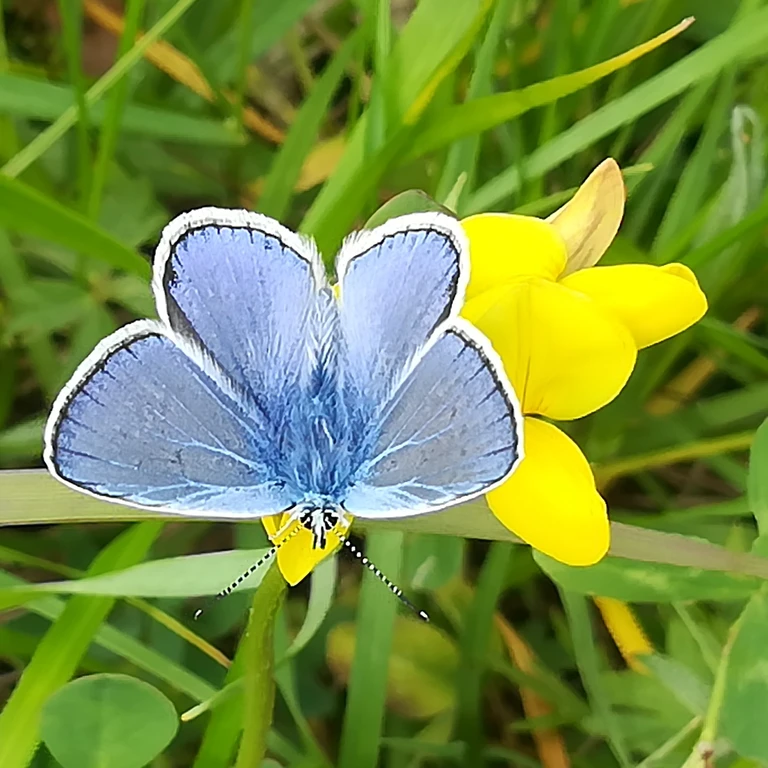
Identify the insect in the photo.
Polyommatus icarus
